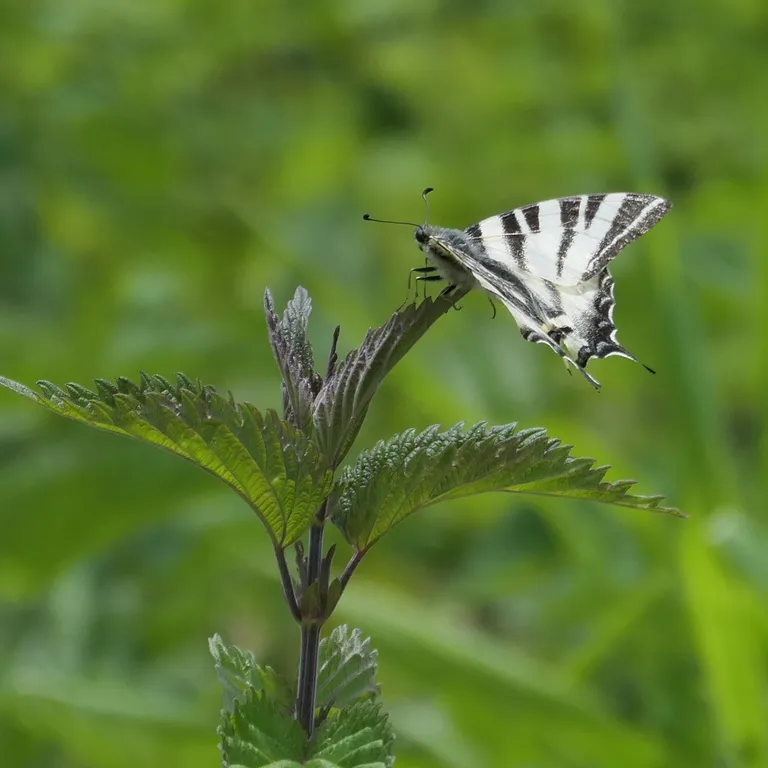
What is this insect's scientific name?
Iphiclides podalirius
